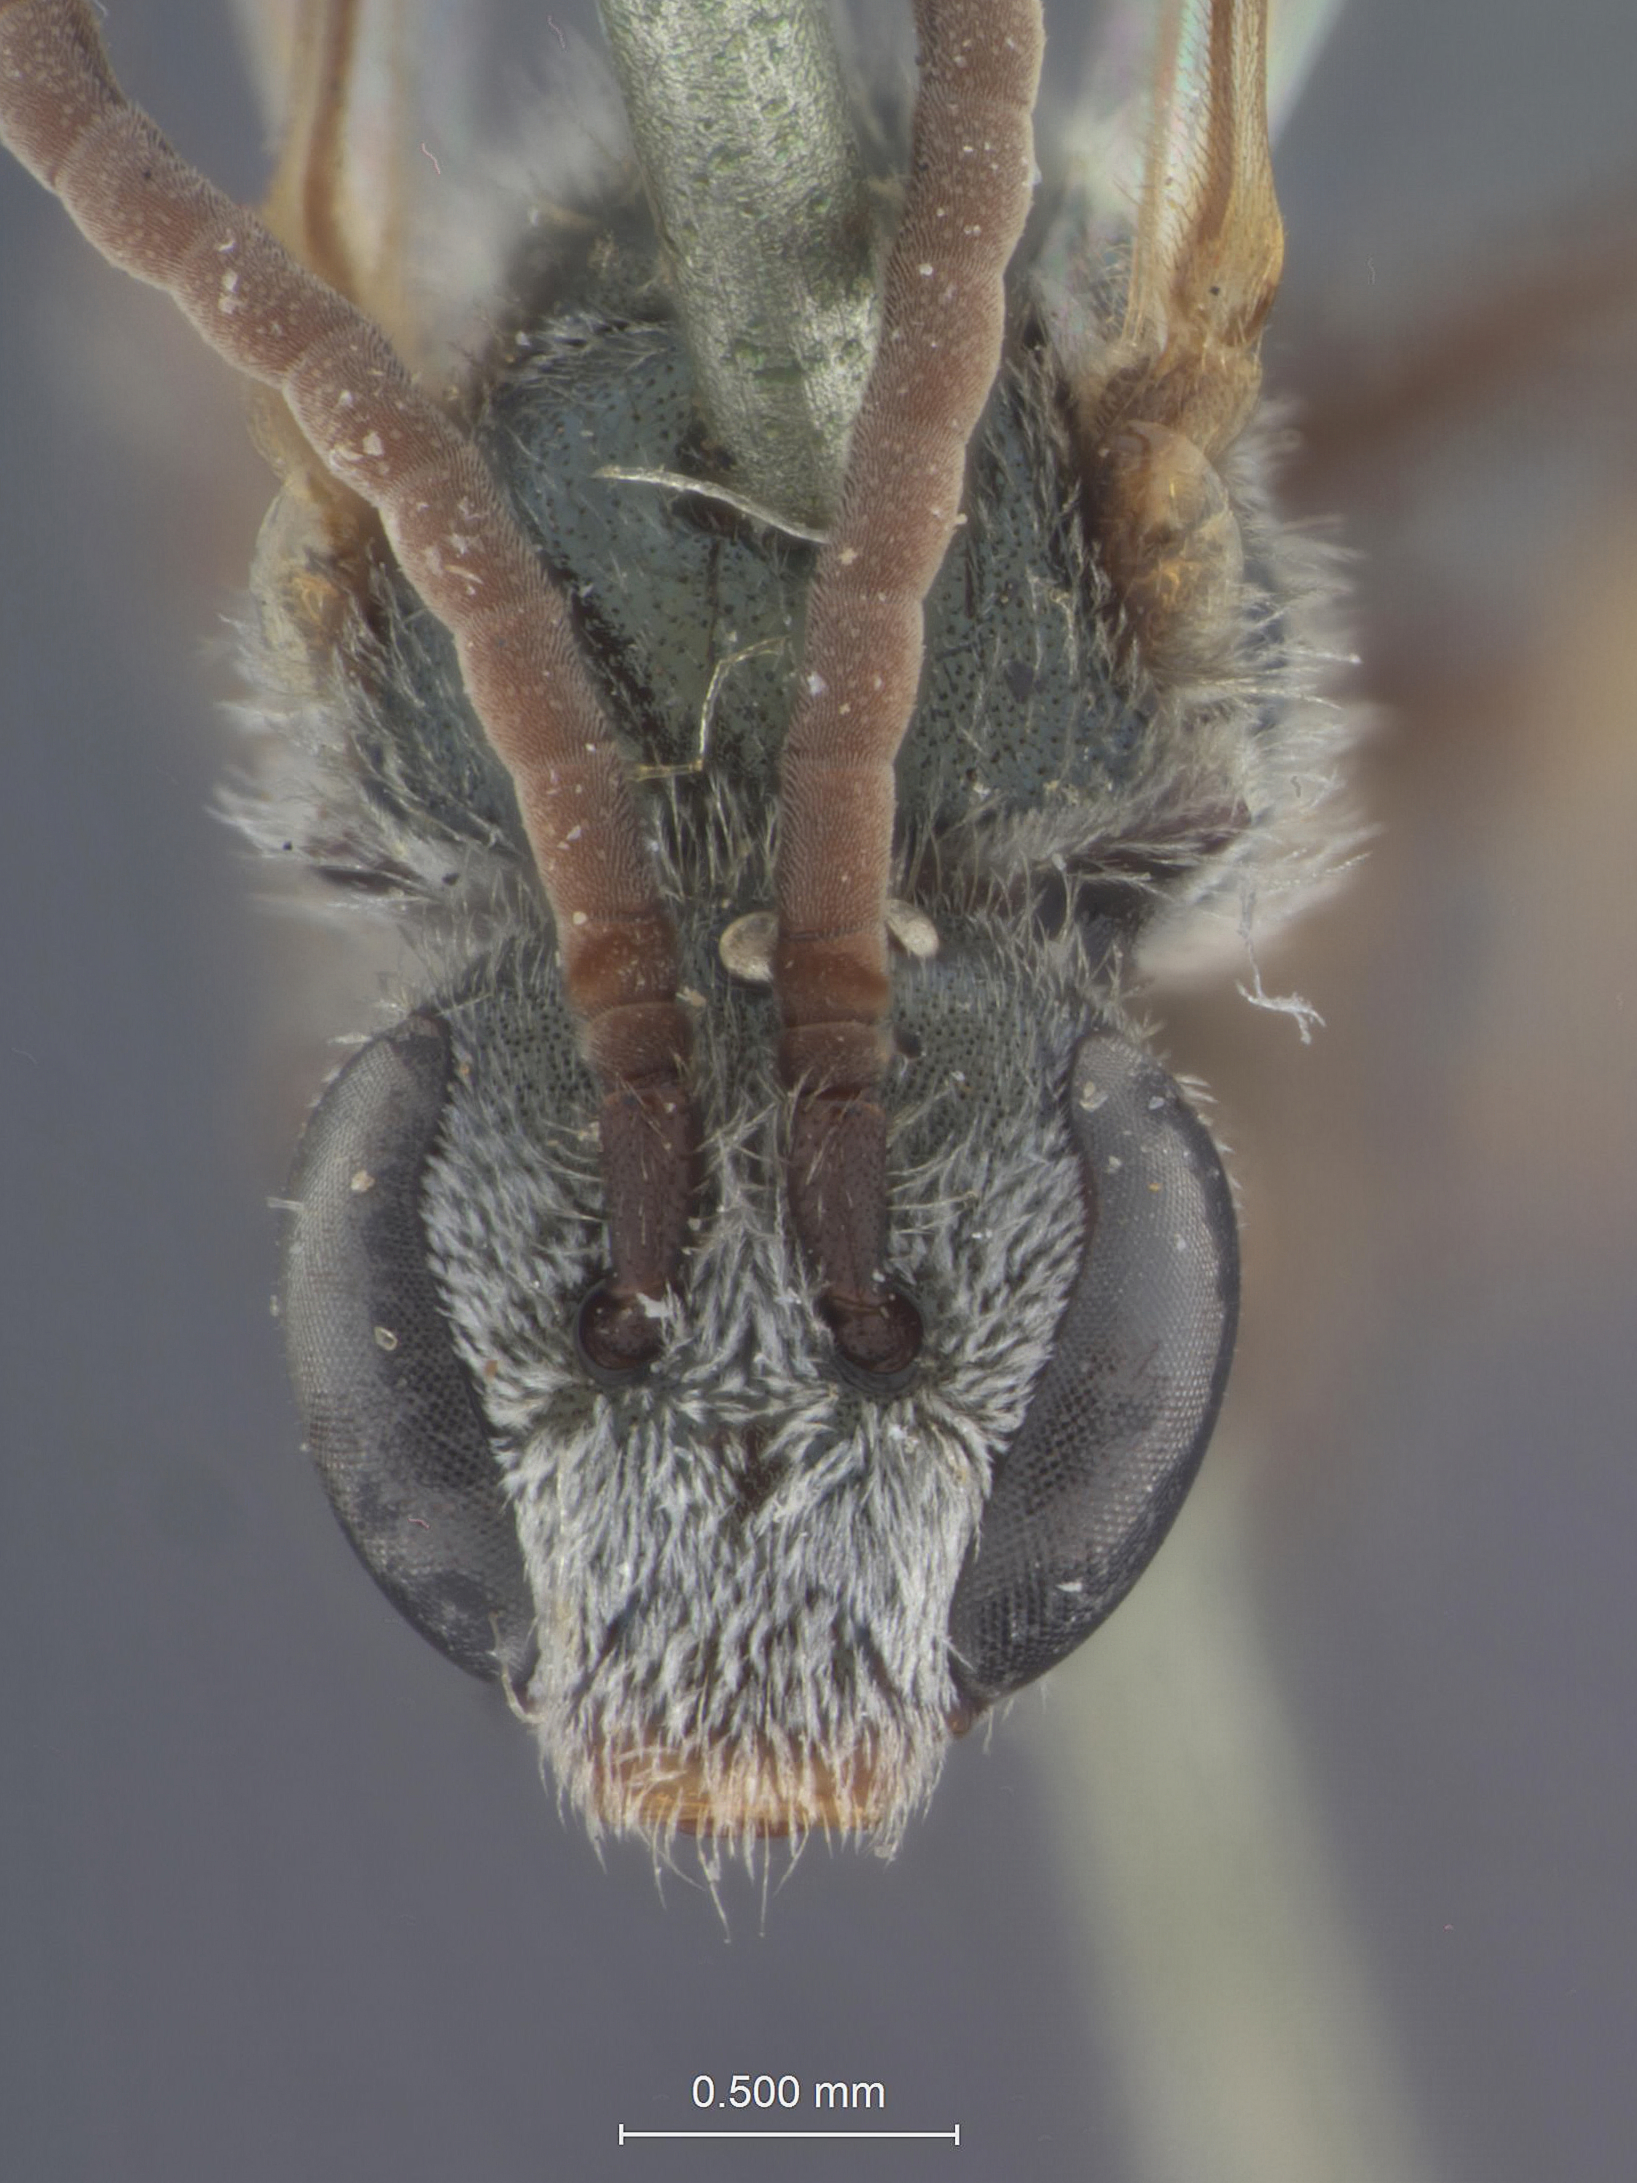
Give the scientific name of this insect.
Halictus sagax
